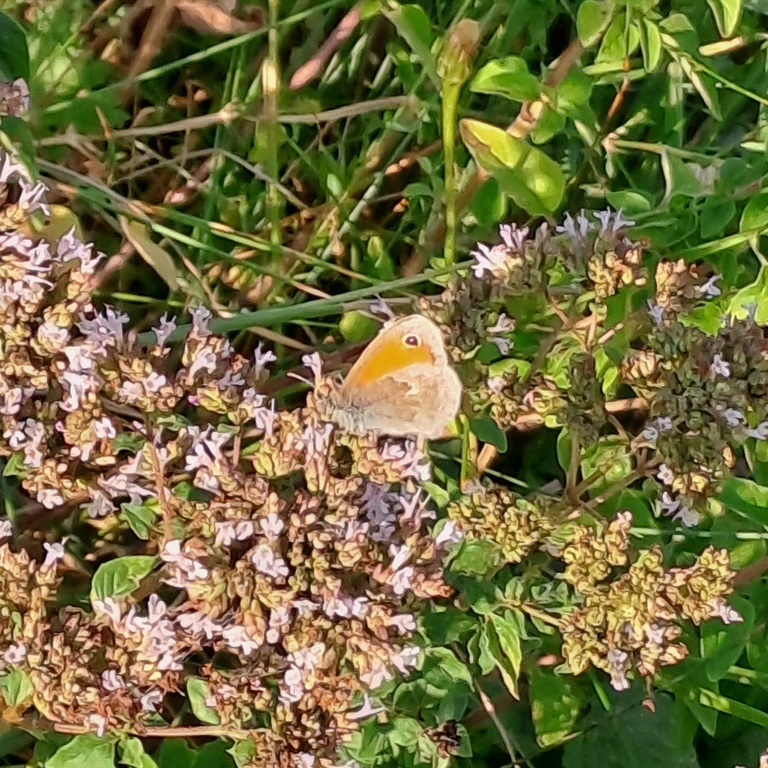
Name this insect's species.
Coenonympha pamphilus
